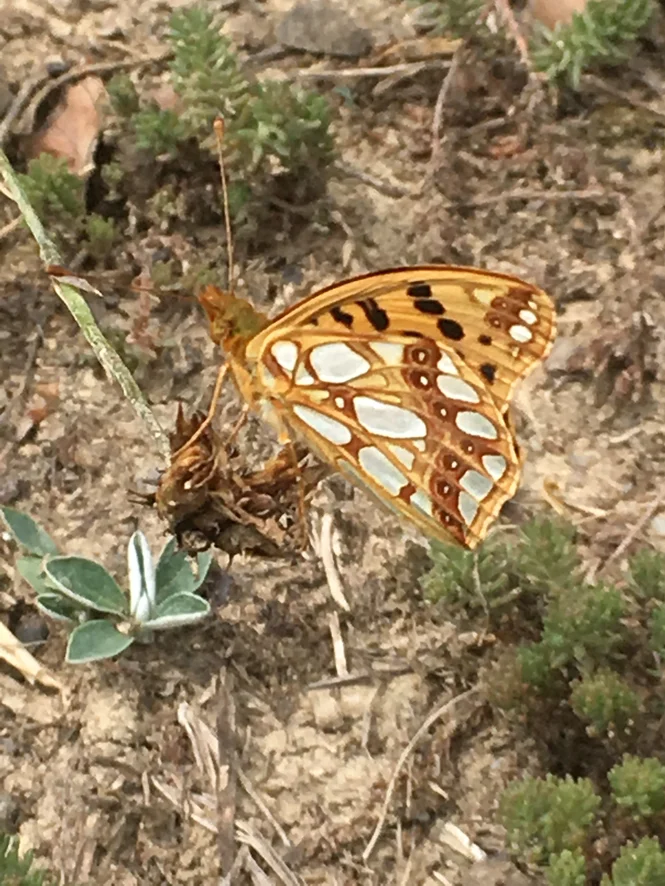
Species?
Issoria lathonia
